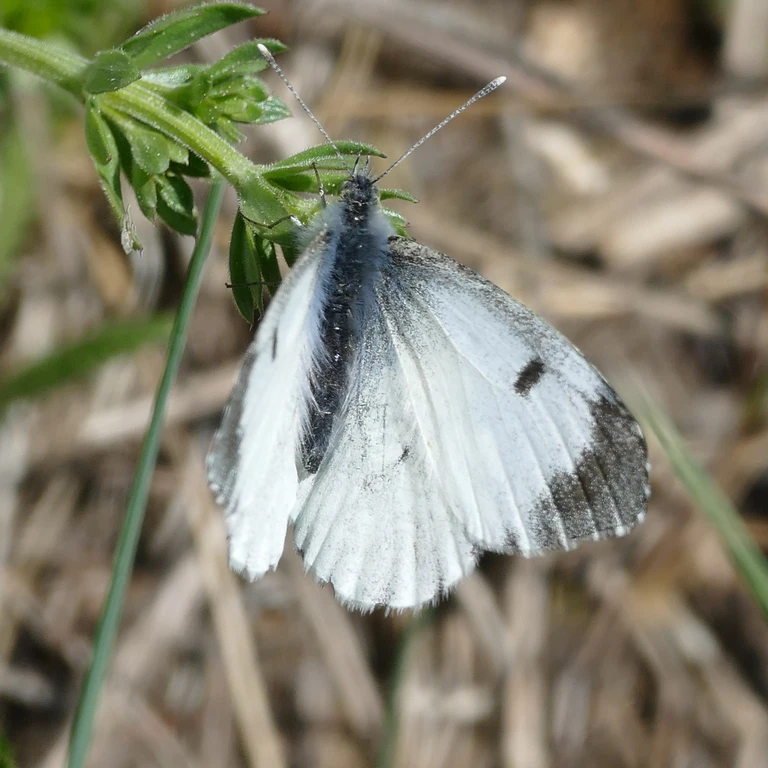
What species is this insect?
Anthocharis cardamines
